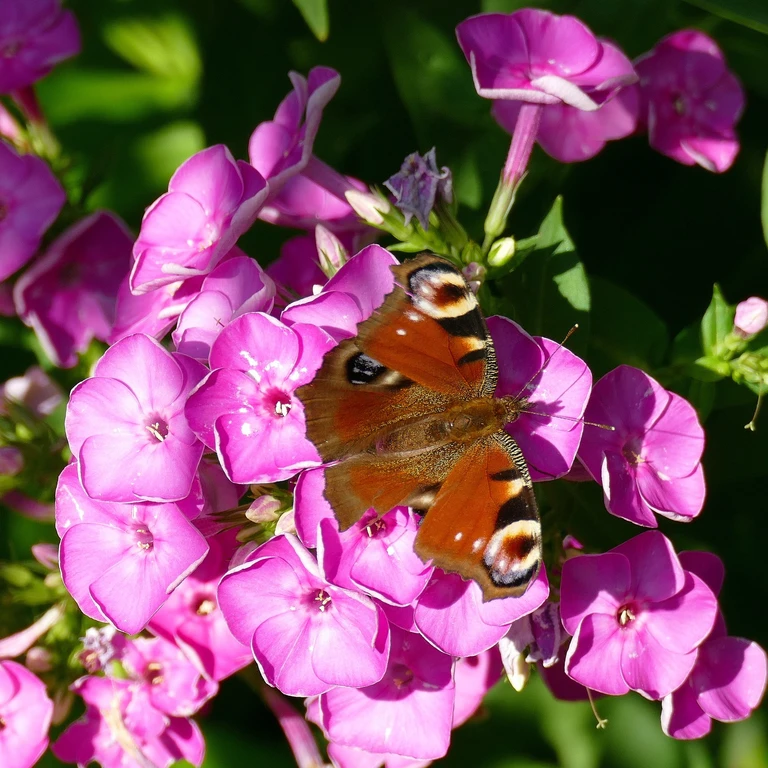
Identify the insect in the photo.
Aglais io
